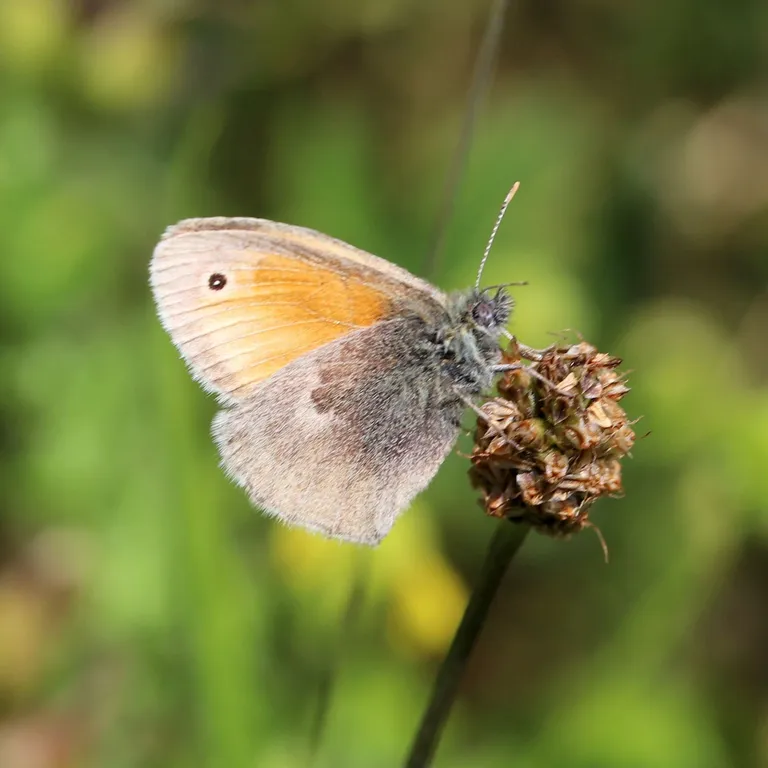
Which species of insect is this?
Coenonympha pamphilus
